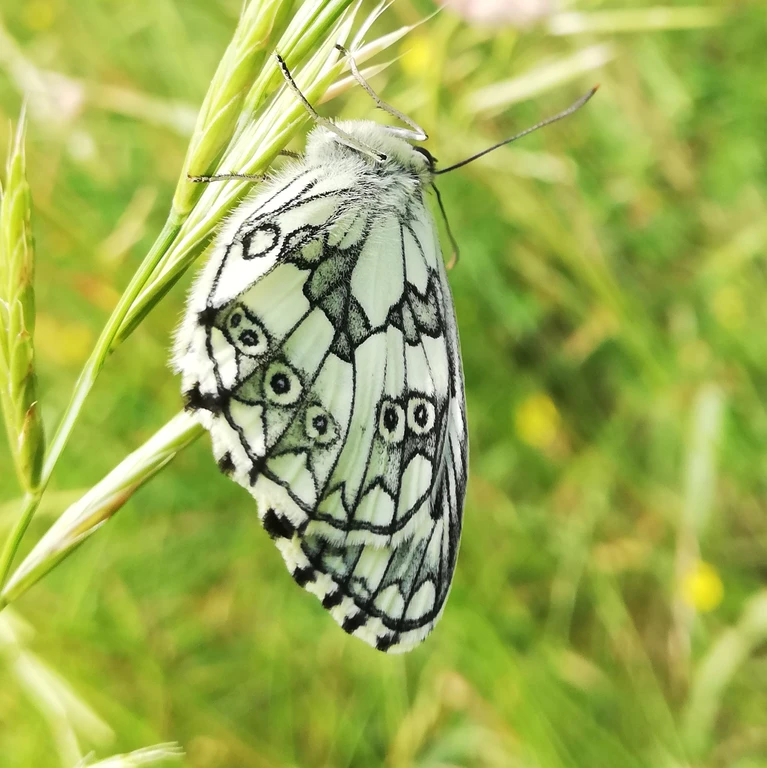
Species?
Melanargia galathea
